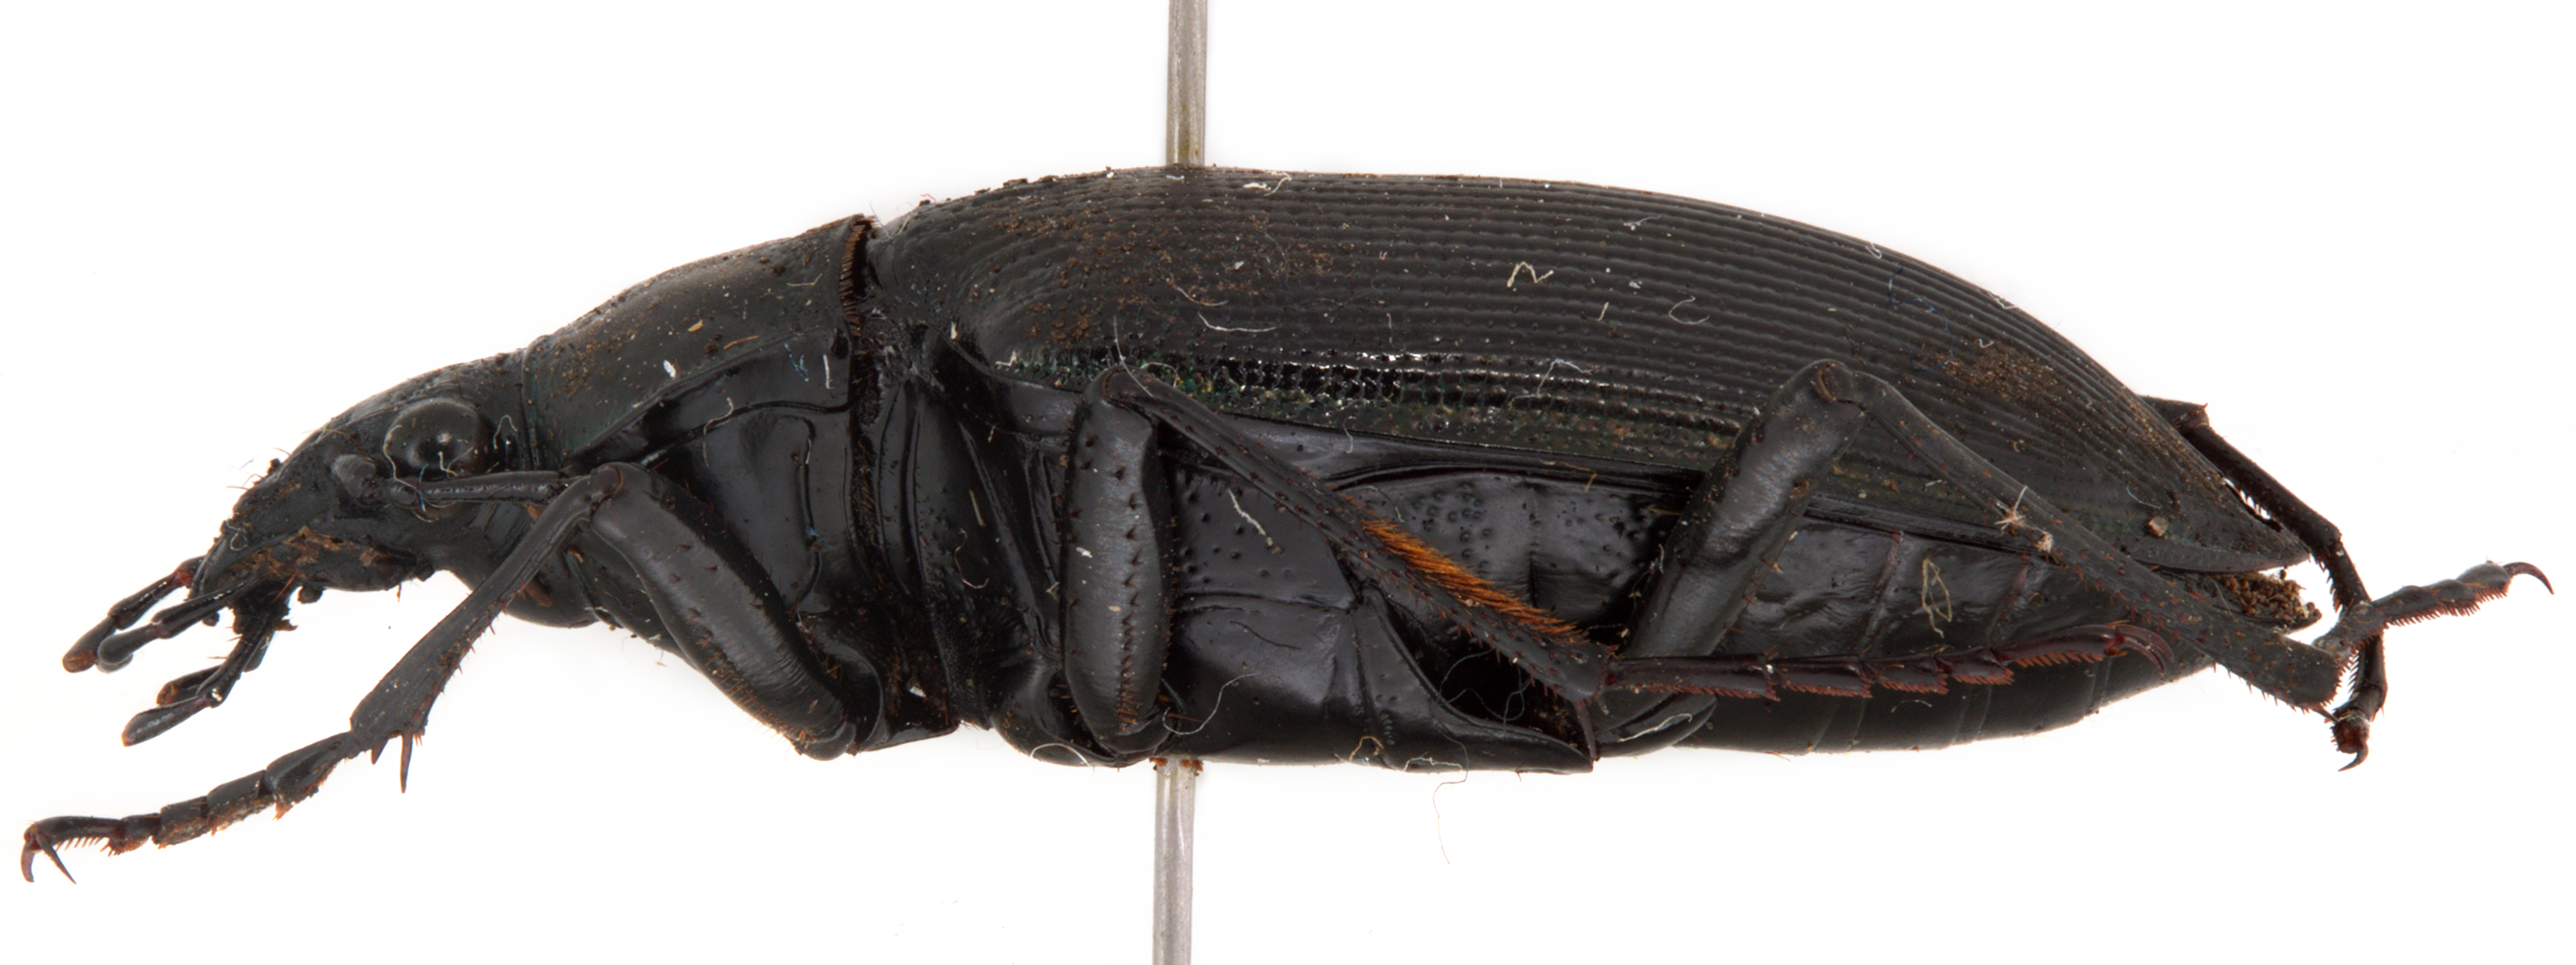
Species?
Calosoma angulatum
